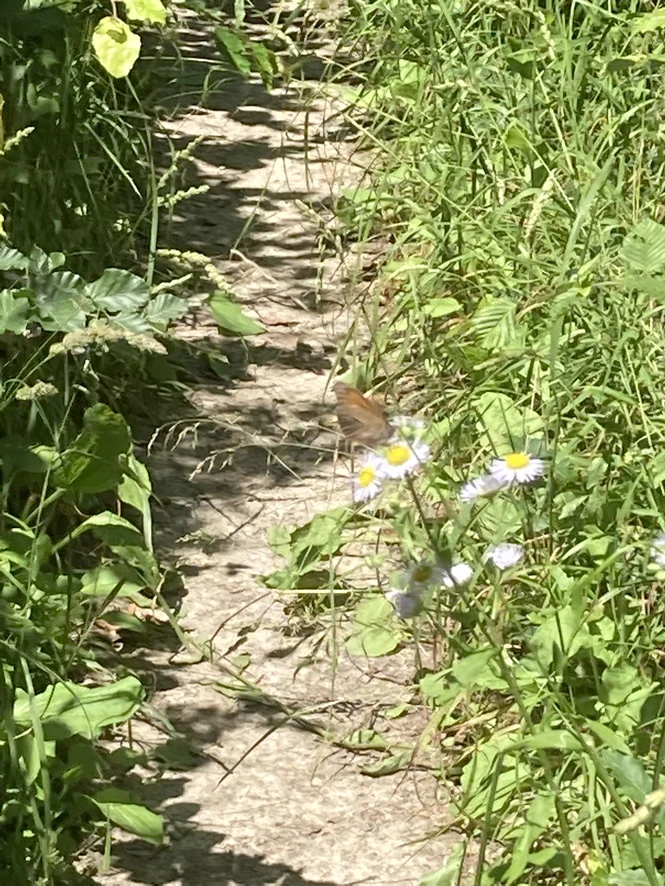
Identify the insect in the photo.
Maniola jurtina
